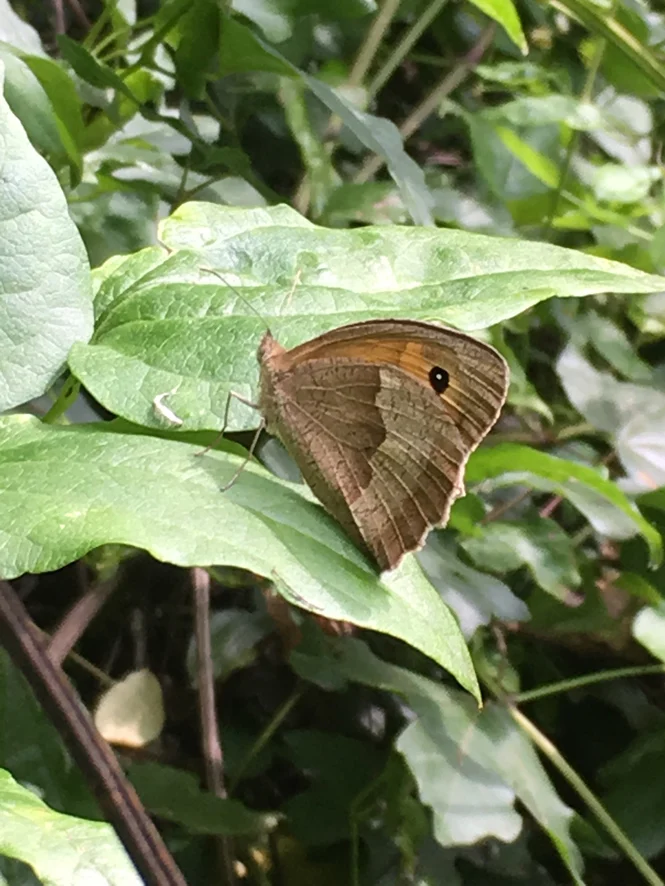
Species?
Maniola jurtina
